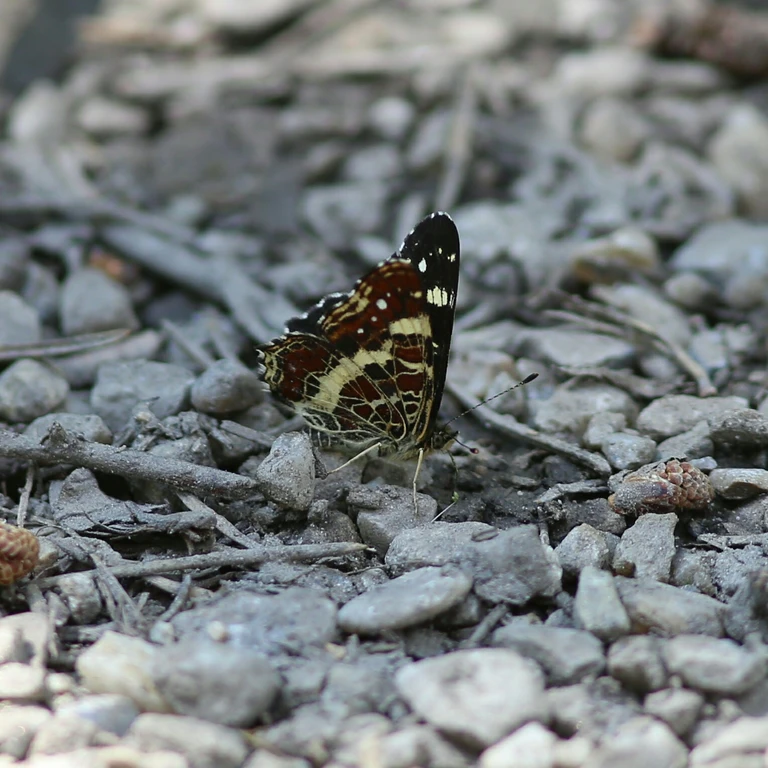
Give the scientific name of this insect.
Araschnia levana
